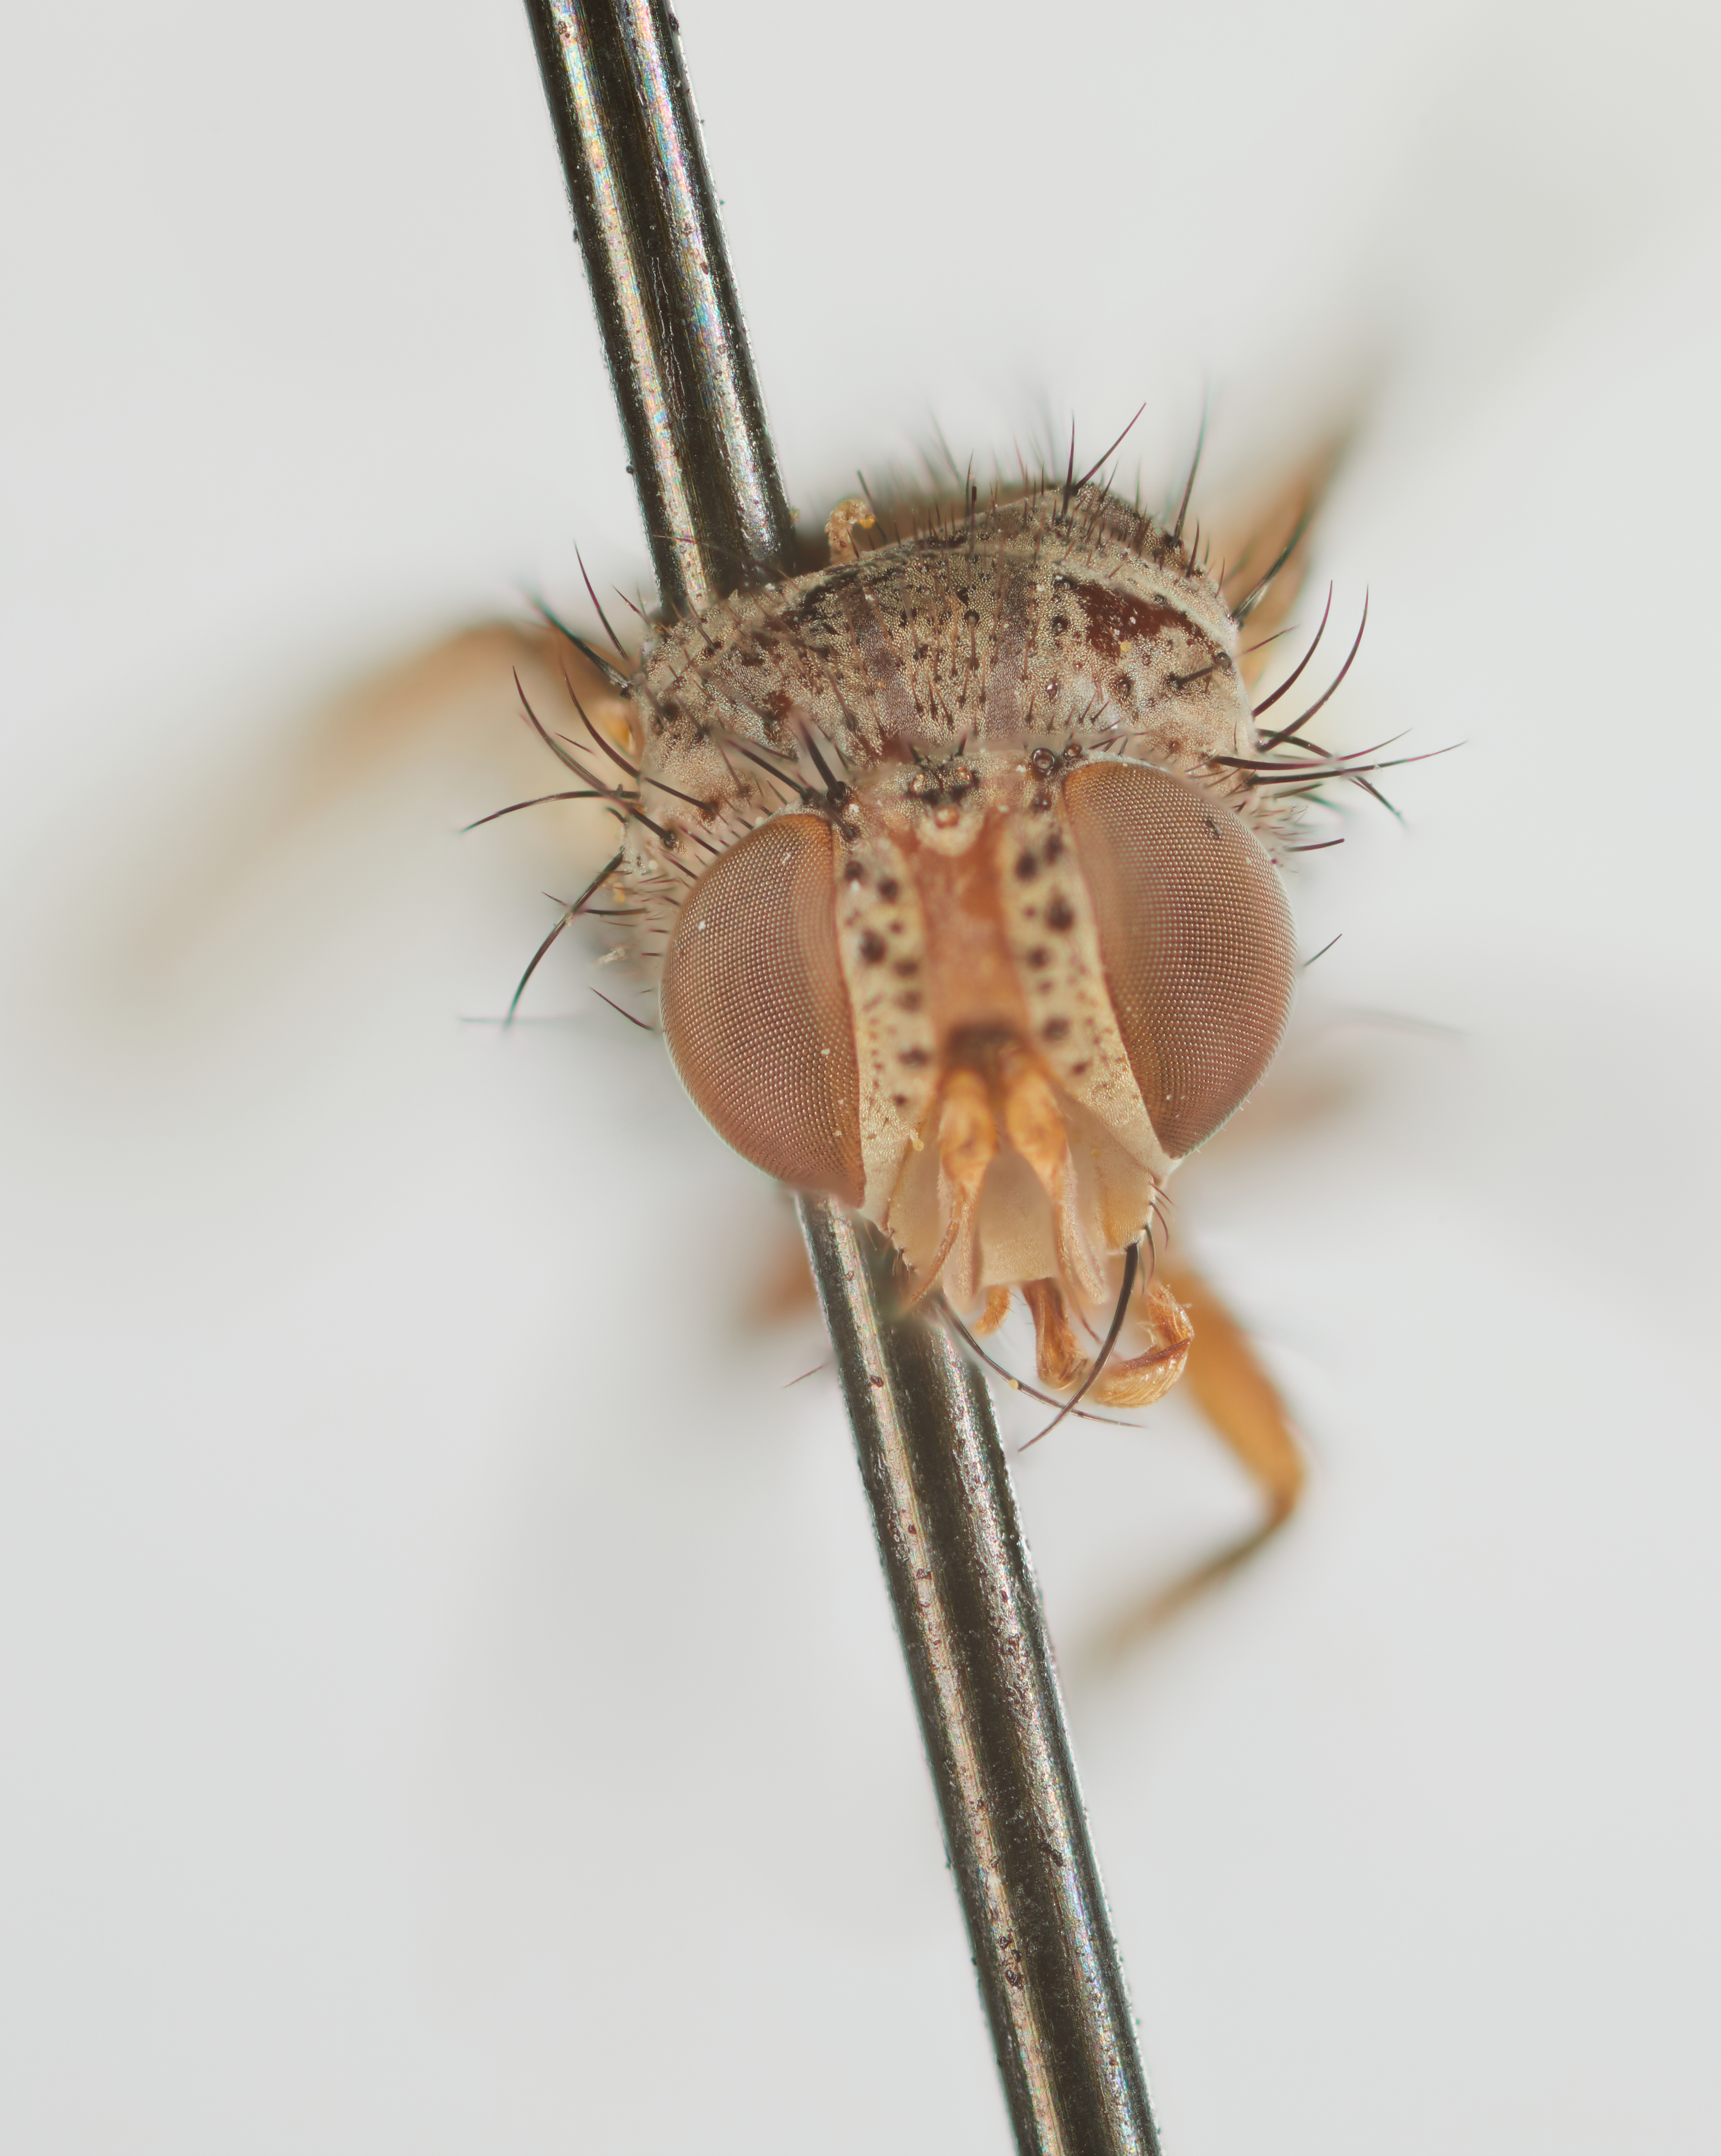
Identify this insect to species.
Actiopsis autumnalis
